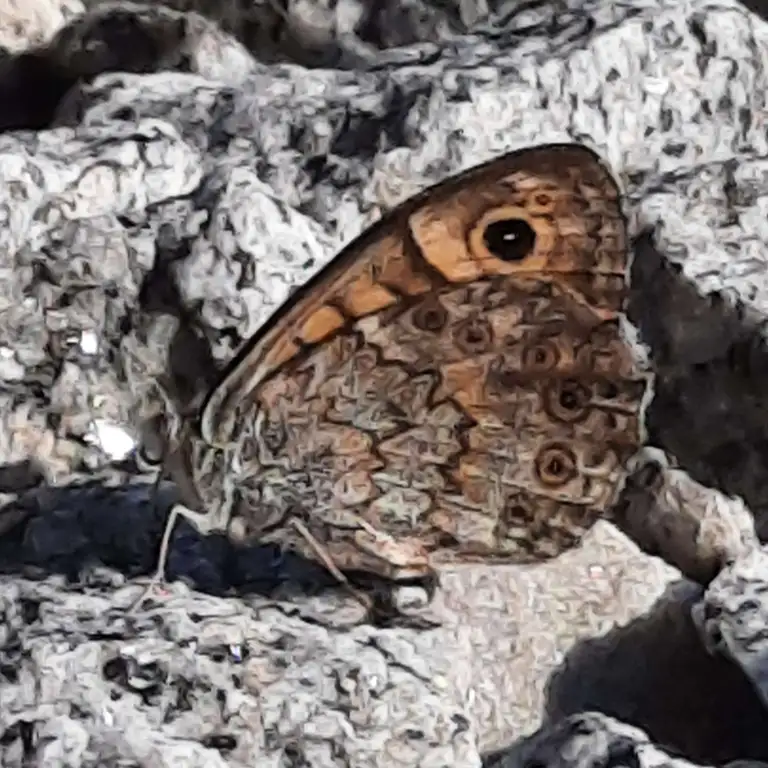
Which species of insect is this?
Lasiommata megera (also Pararge megera)
